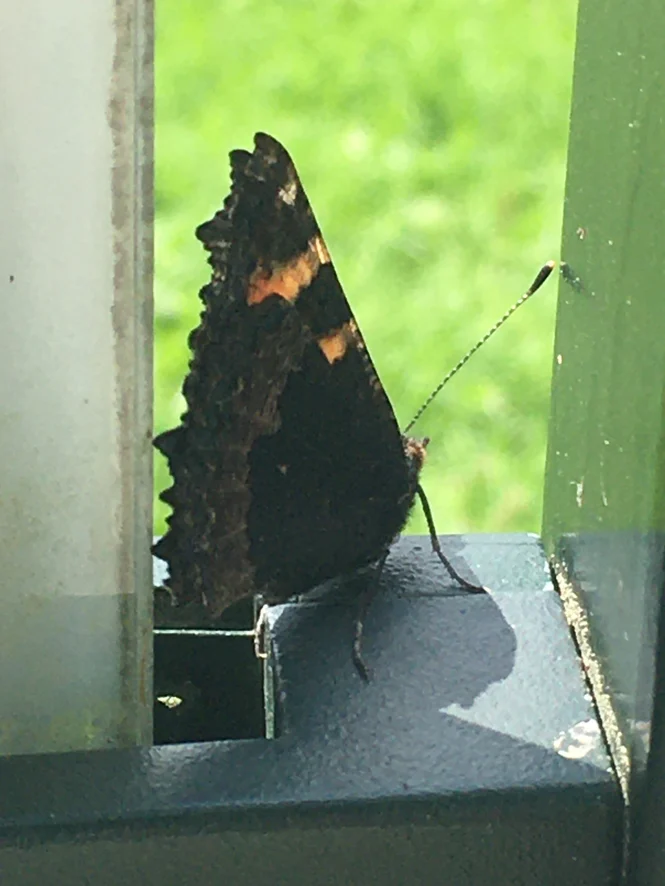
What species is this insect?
Aglais urticae
